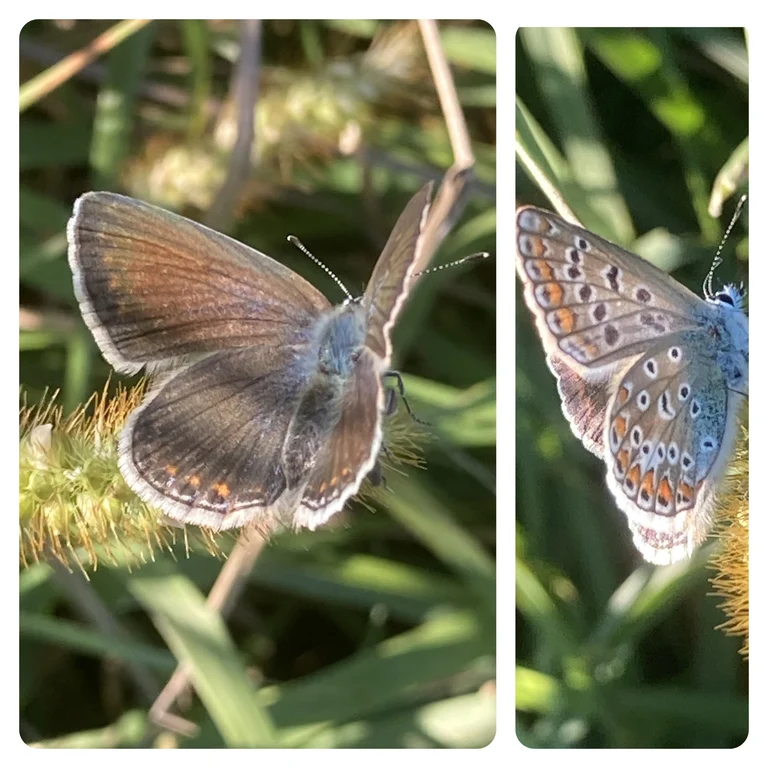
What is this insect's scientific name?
Polyommatus icarus
